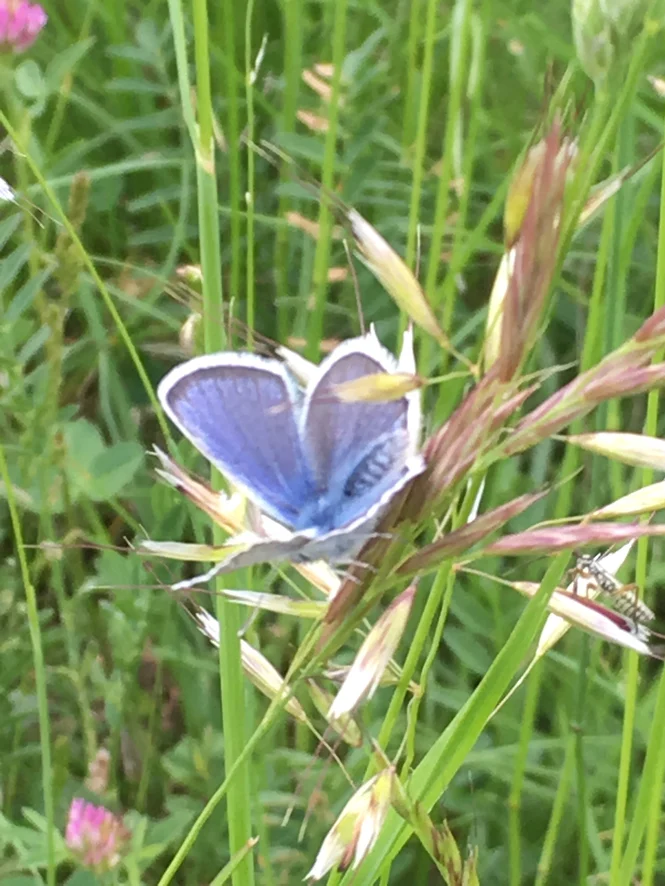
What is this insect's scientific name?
Plebejus argus
